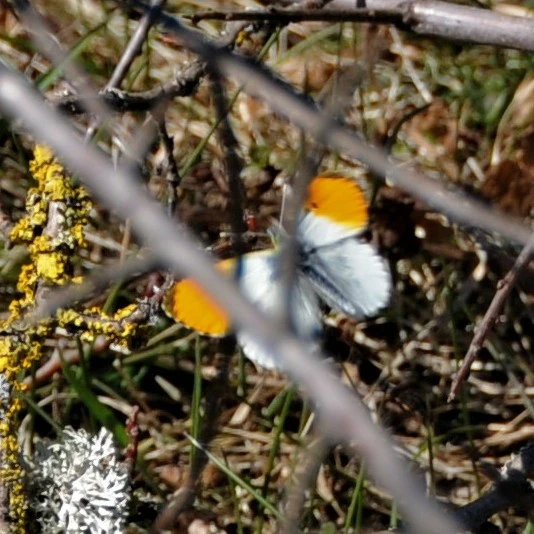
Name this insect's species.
Anthocharis cardamines
